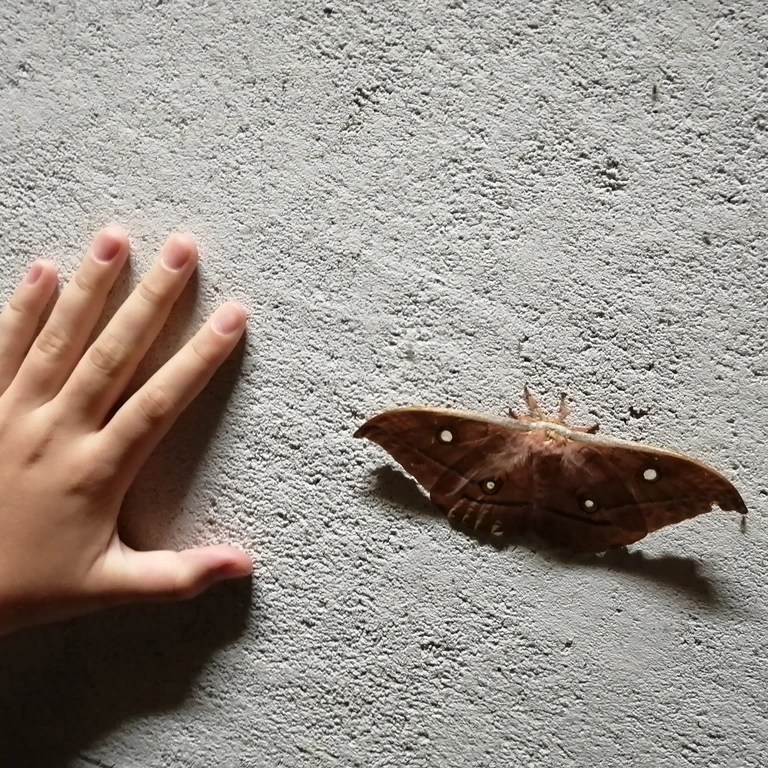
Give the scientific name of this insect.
Antheraea yamamai
